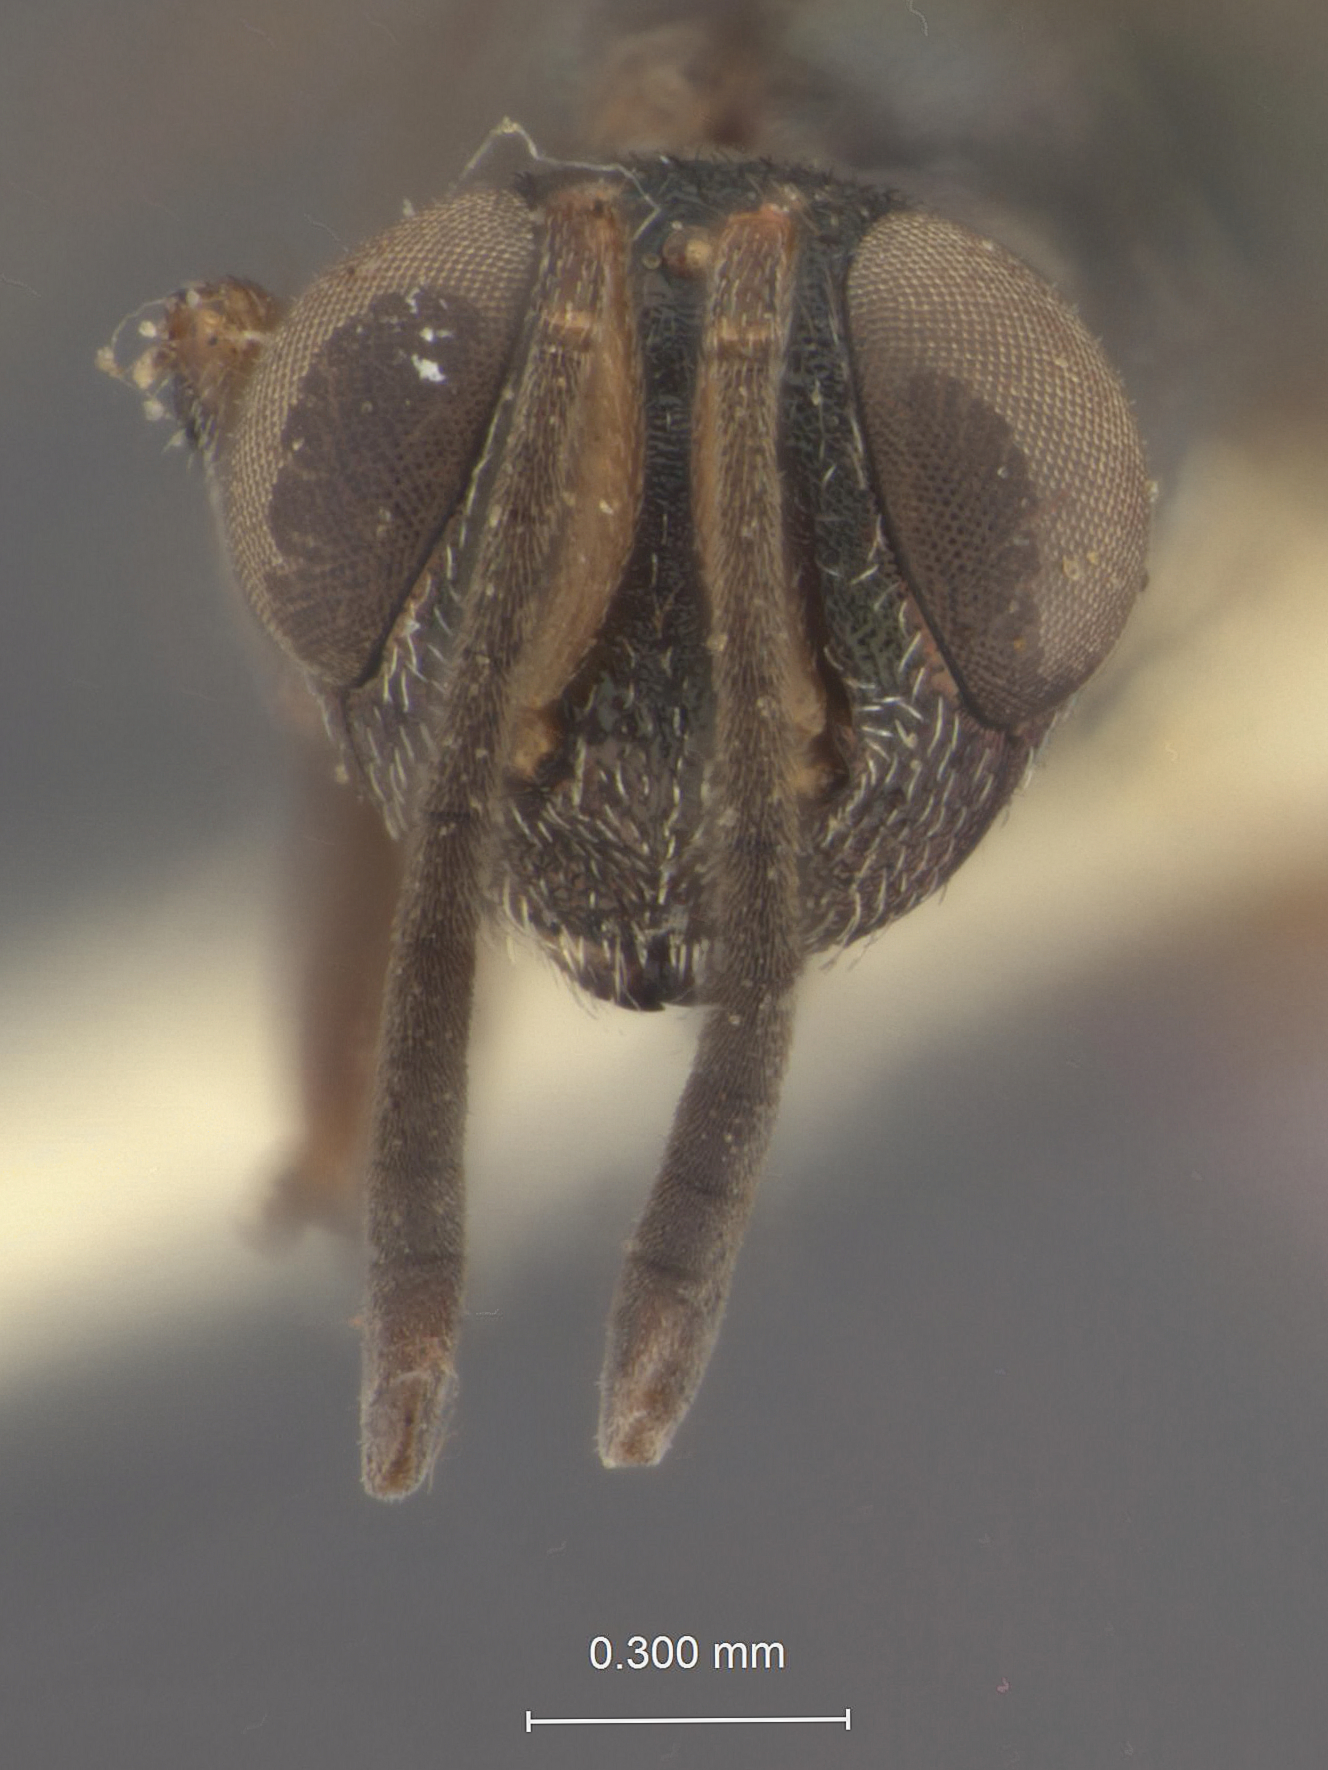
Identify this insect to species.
Anastatus furnissi
